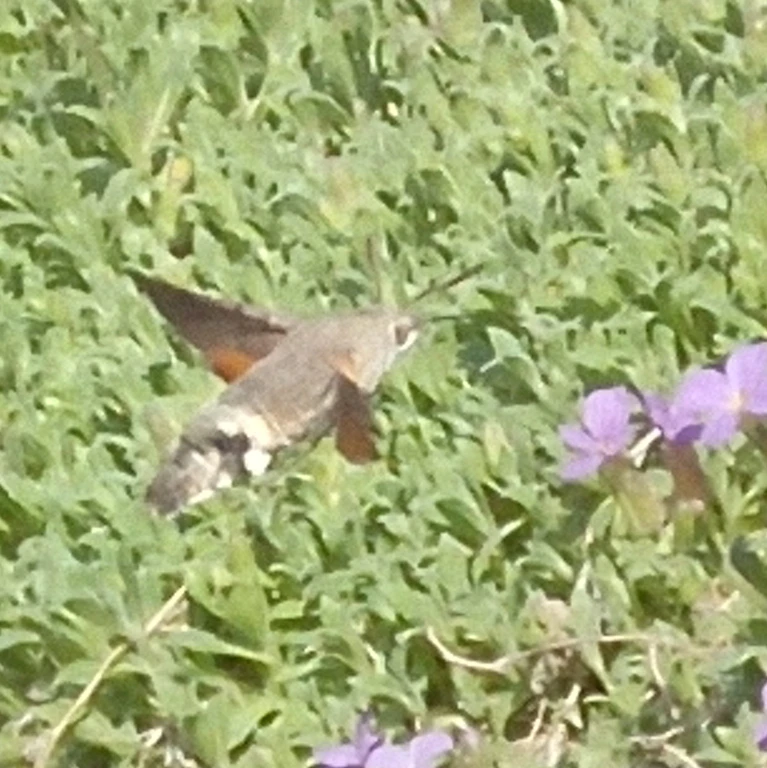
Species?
Macroglossum stellatarum
